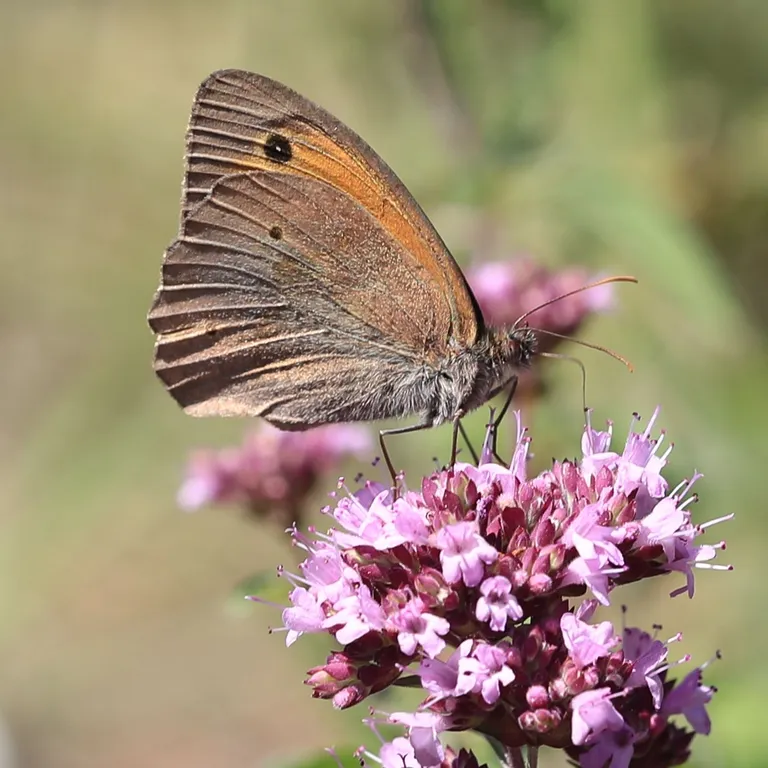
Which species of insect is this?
Maniola jurtina
